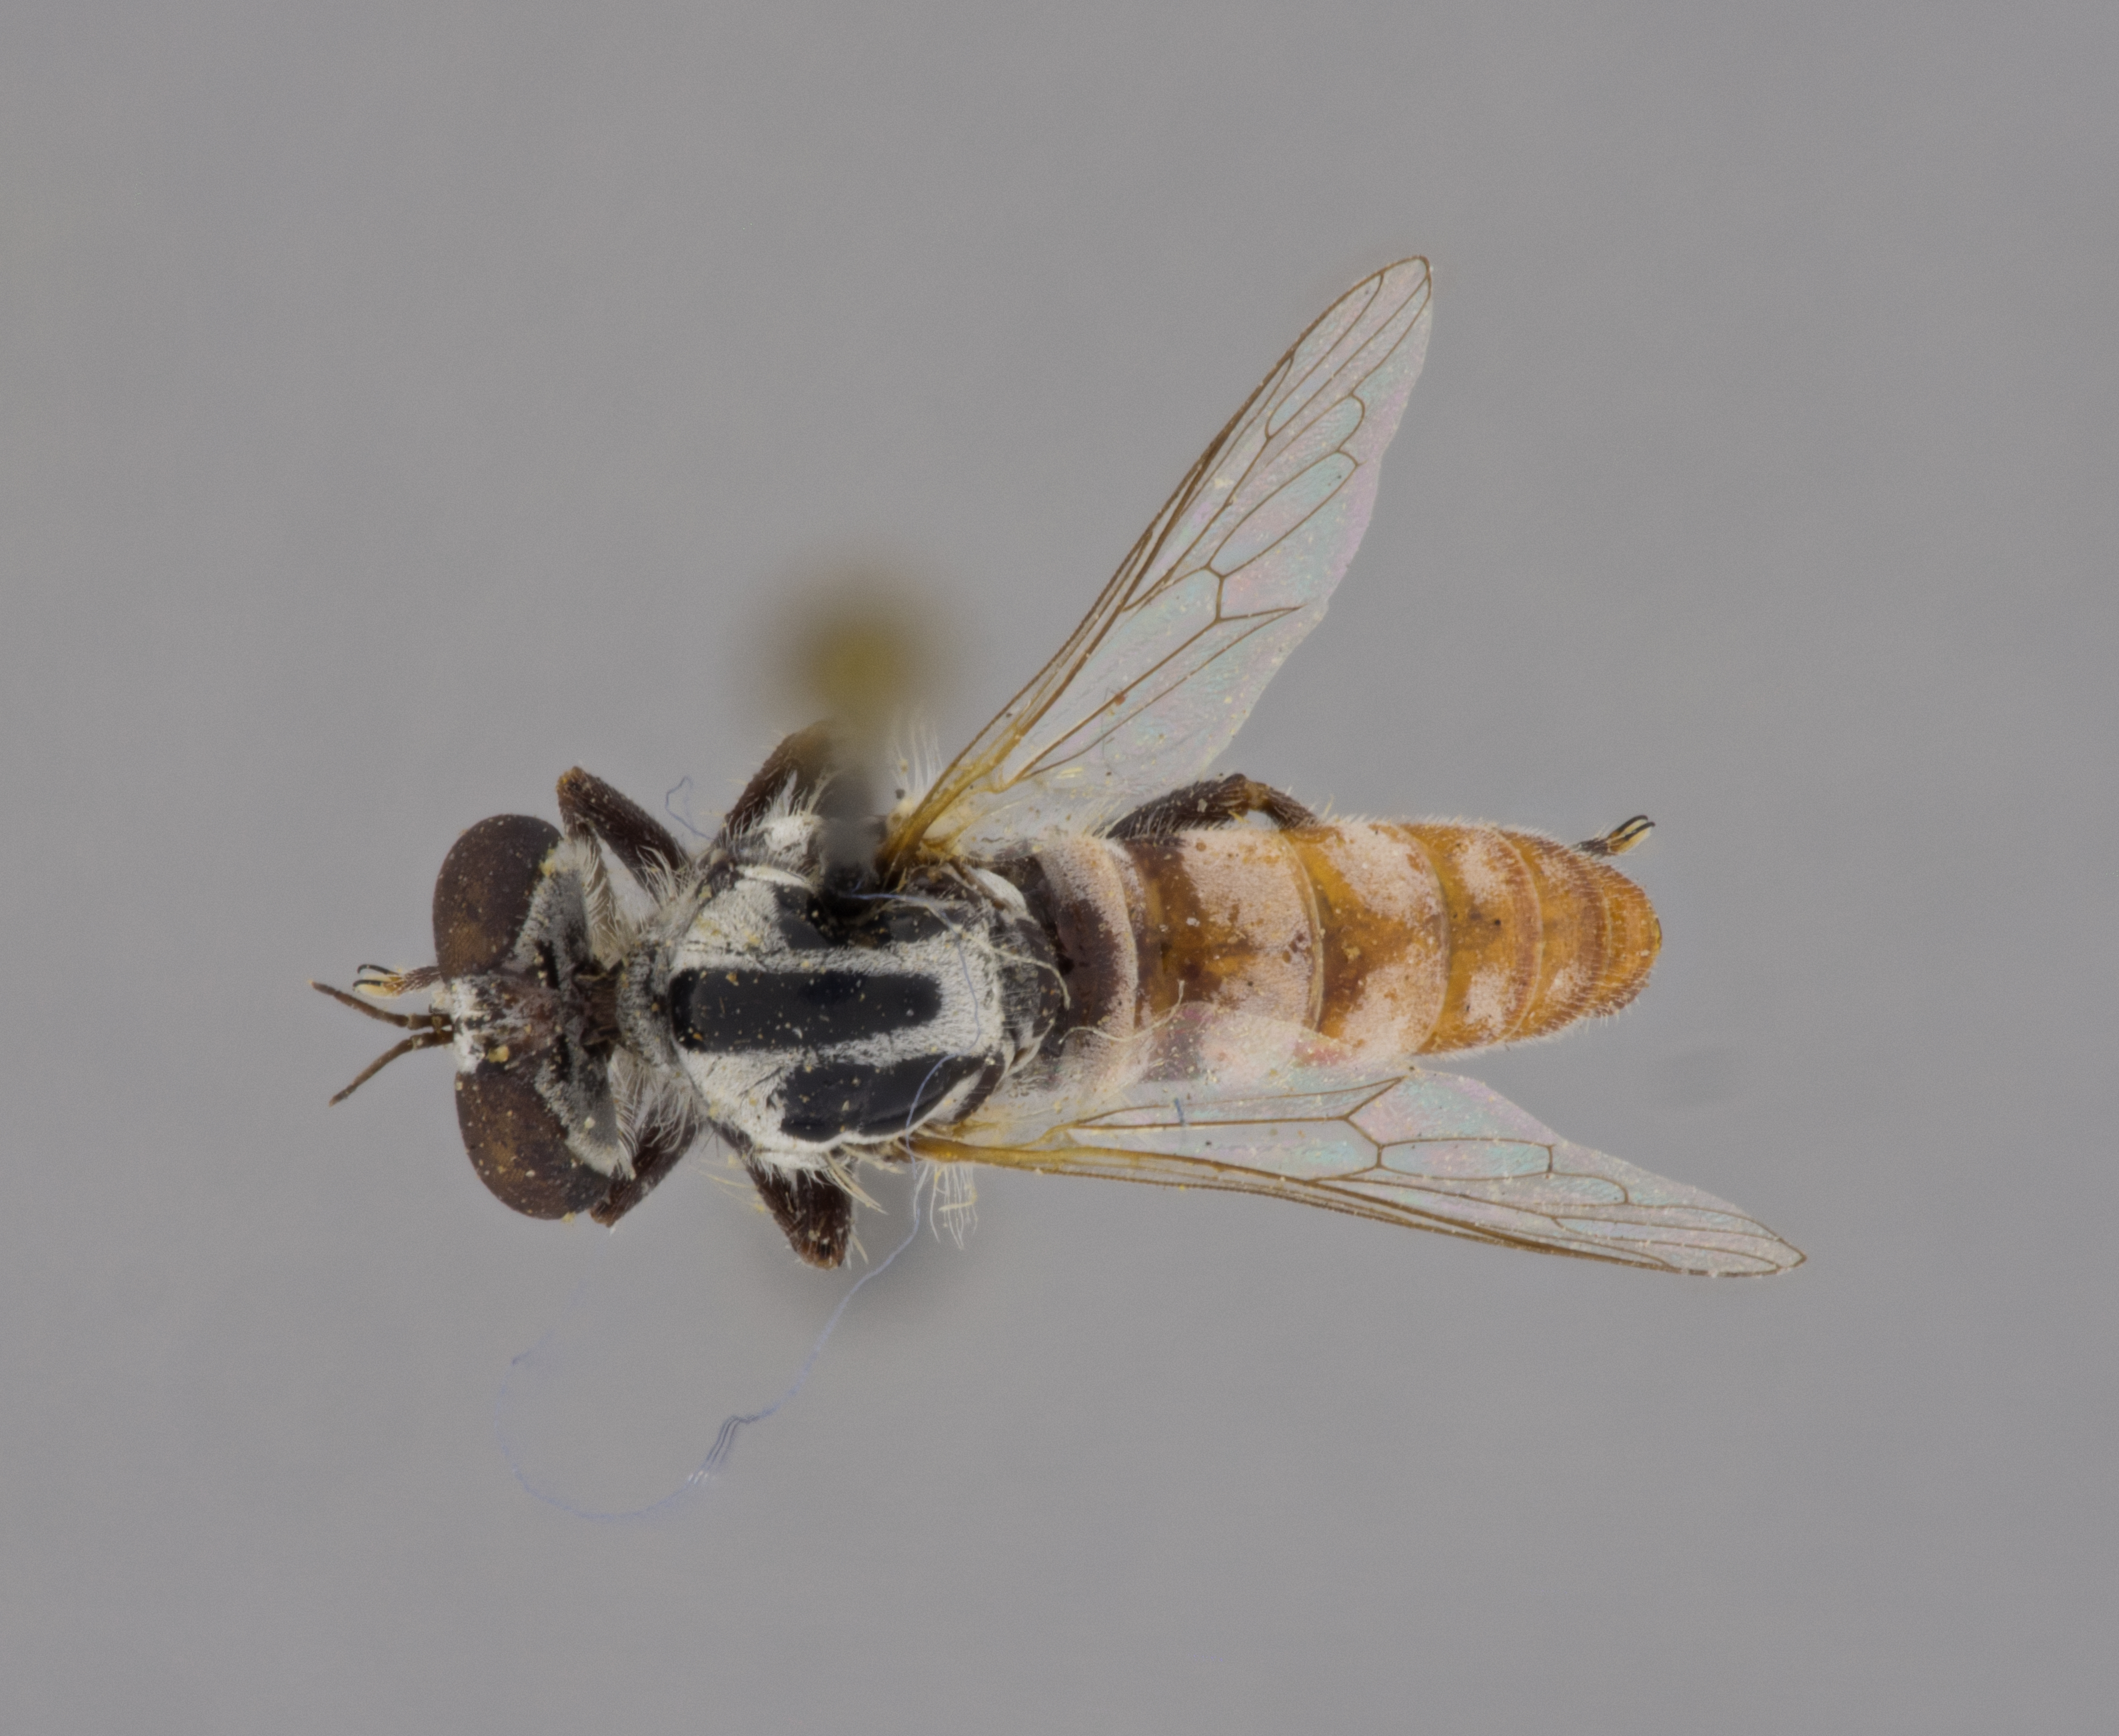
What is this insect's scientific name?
Itolia atripes
